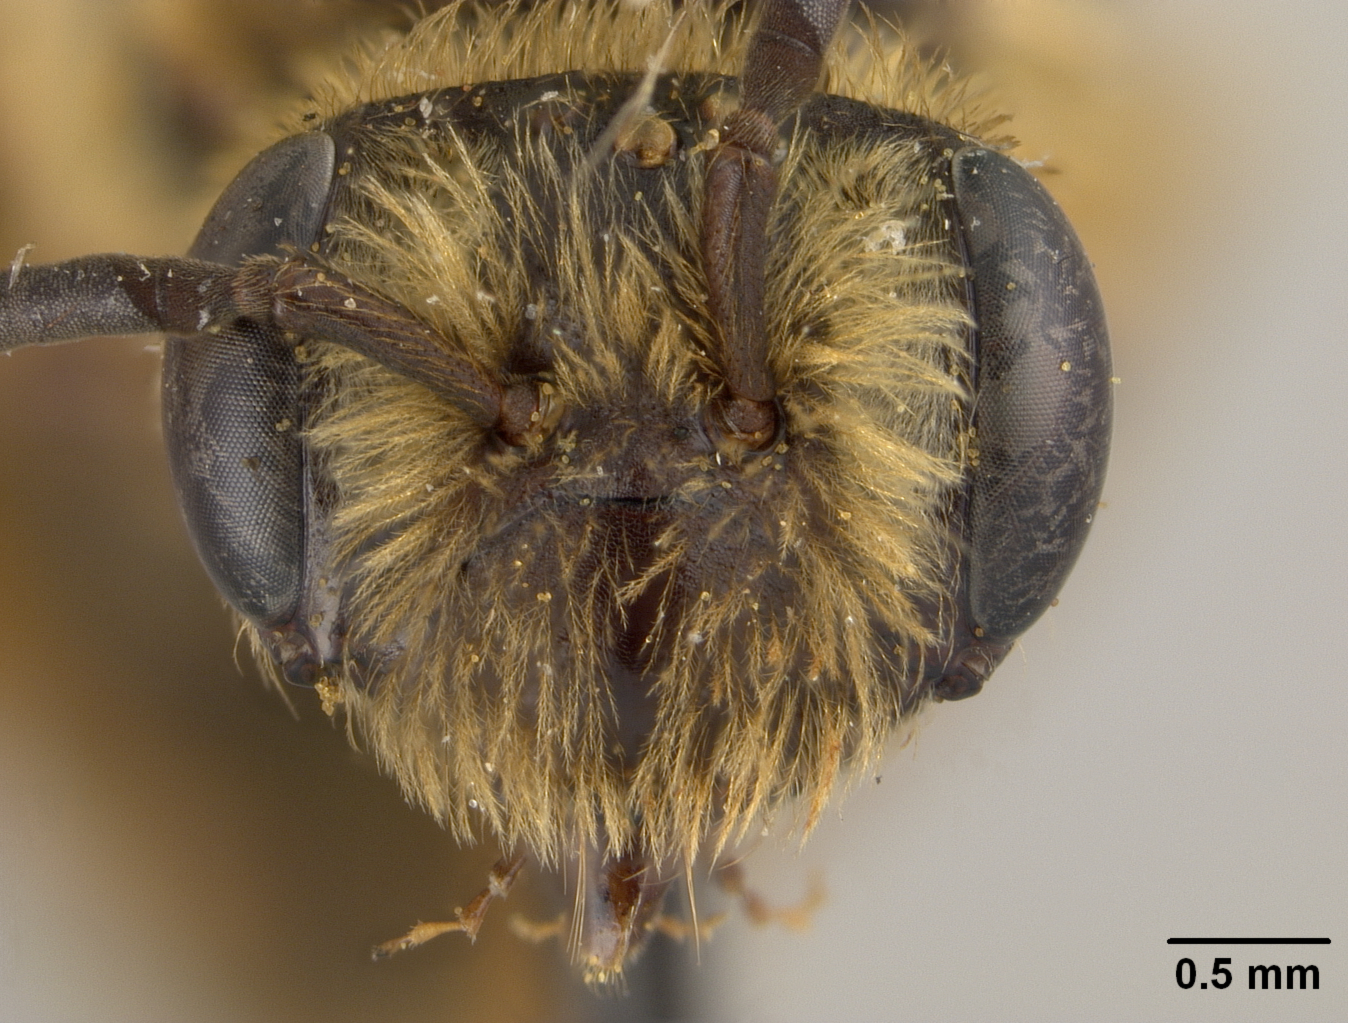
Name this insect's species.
Andrena dimorpha
